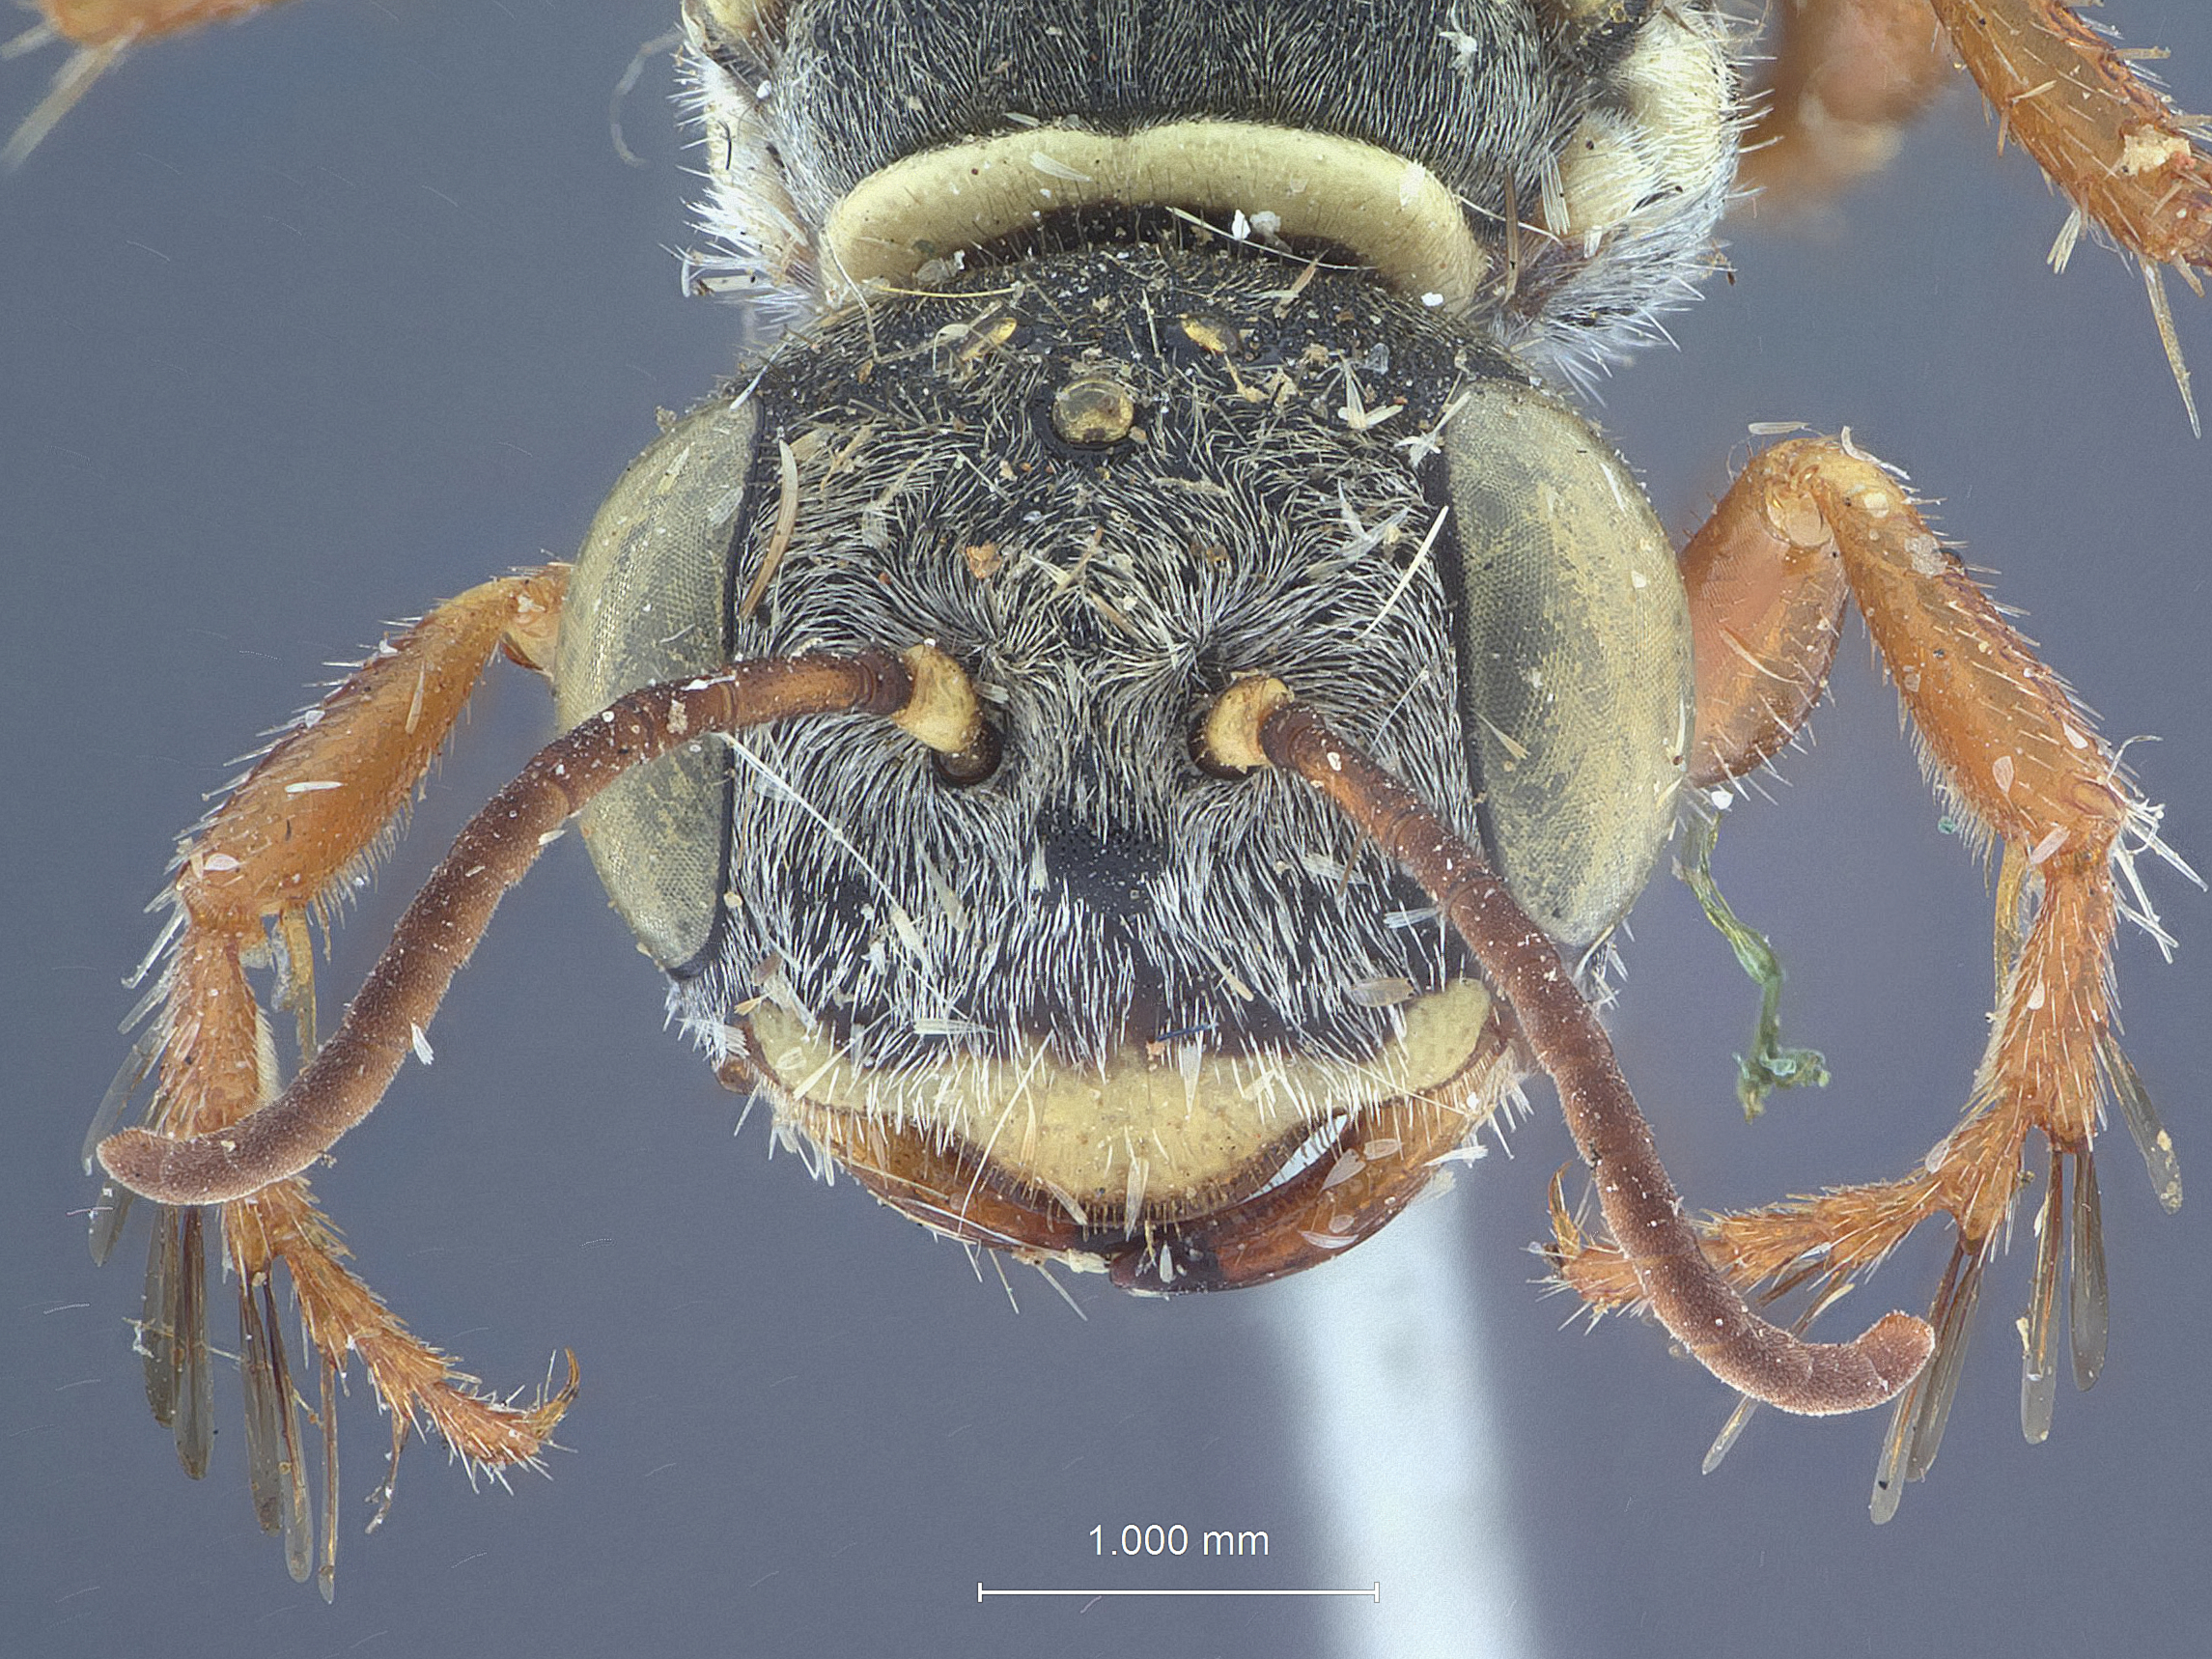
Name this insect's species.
Aphilanthops quadrinotatus
